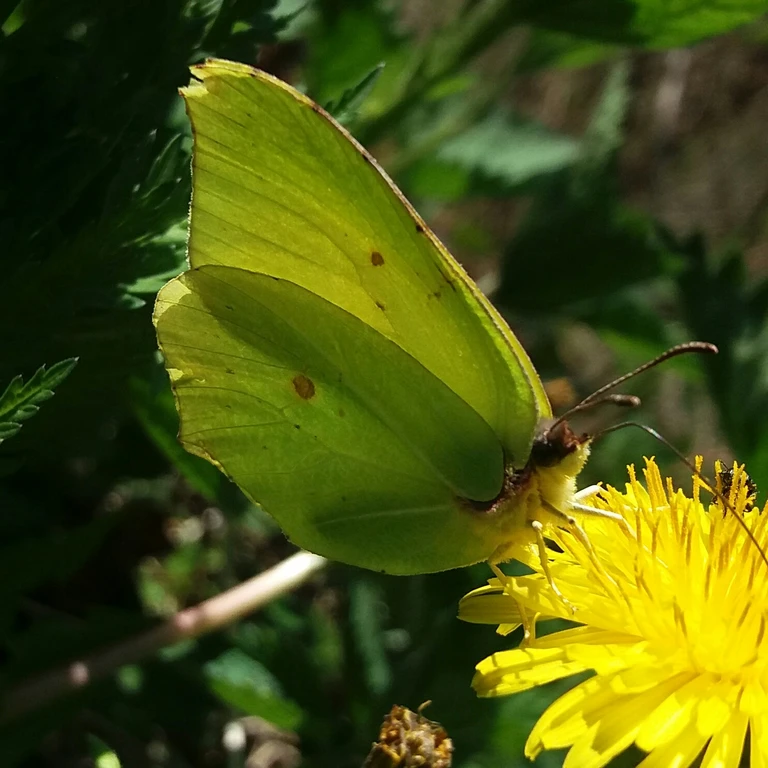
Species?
Gonepteryx rhamni
